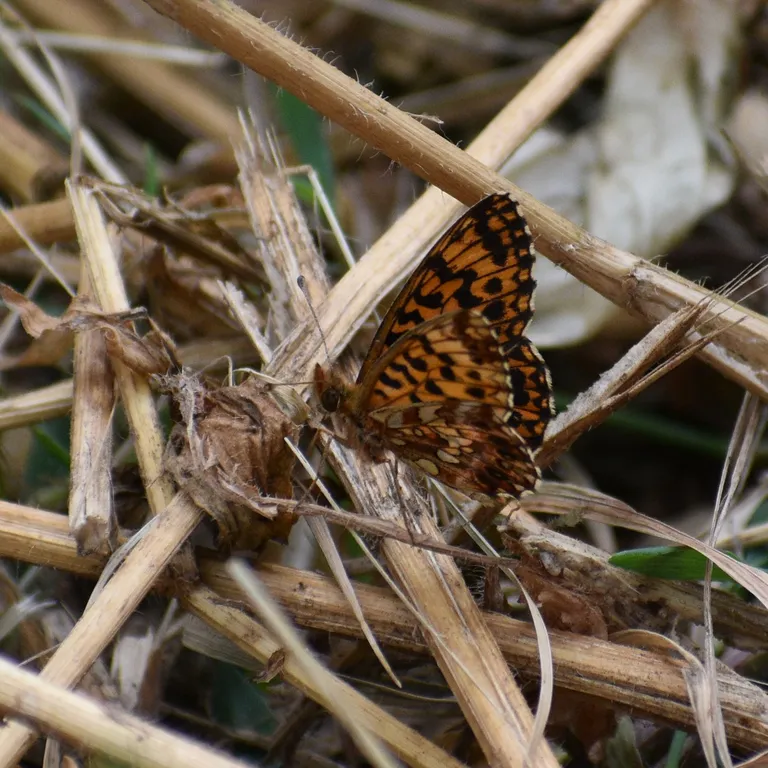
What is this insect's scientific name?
Boloria dia
